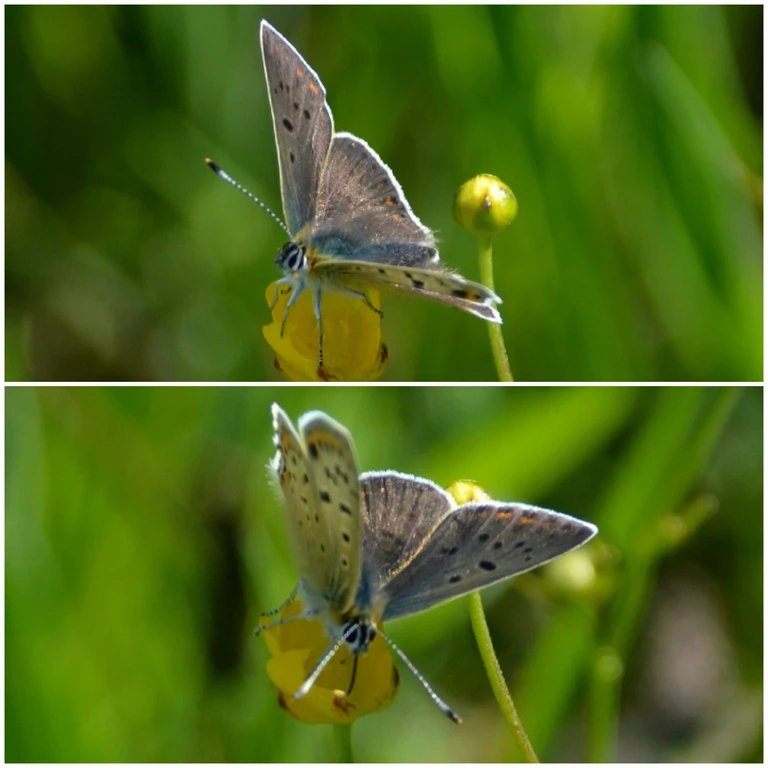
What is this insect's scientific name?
Lycaena tityrus (also Loweia tityrus)
